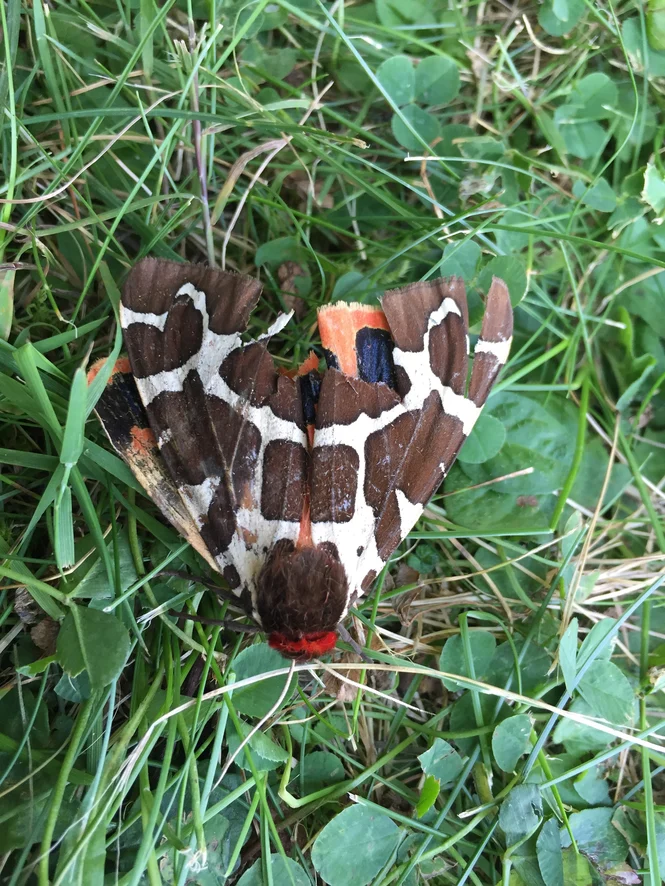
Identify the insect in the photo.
Arctia caja
